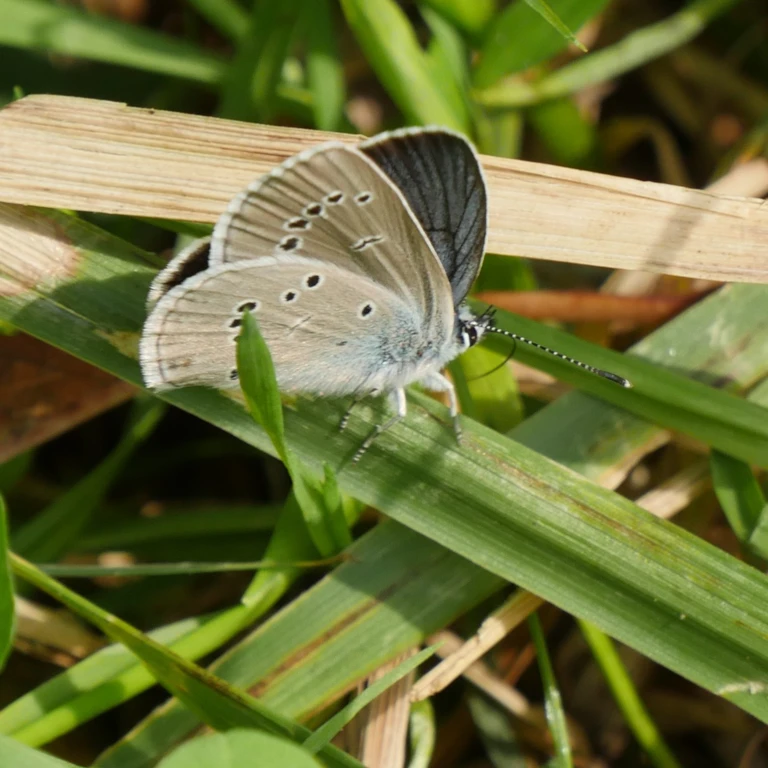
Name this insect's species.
Cyaniris semiargus
